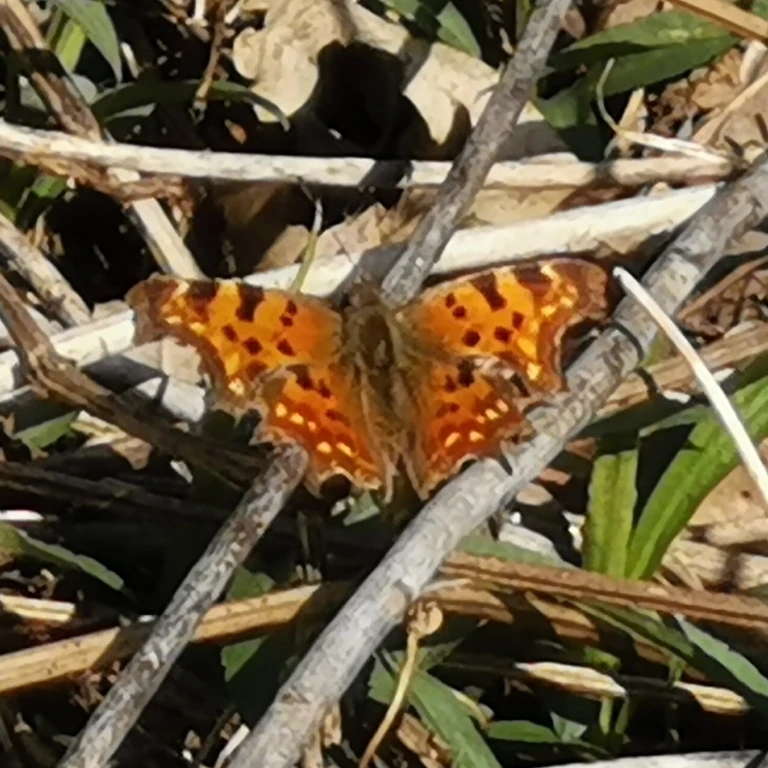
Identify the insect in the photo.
Polygonia c-album
